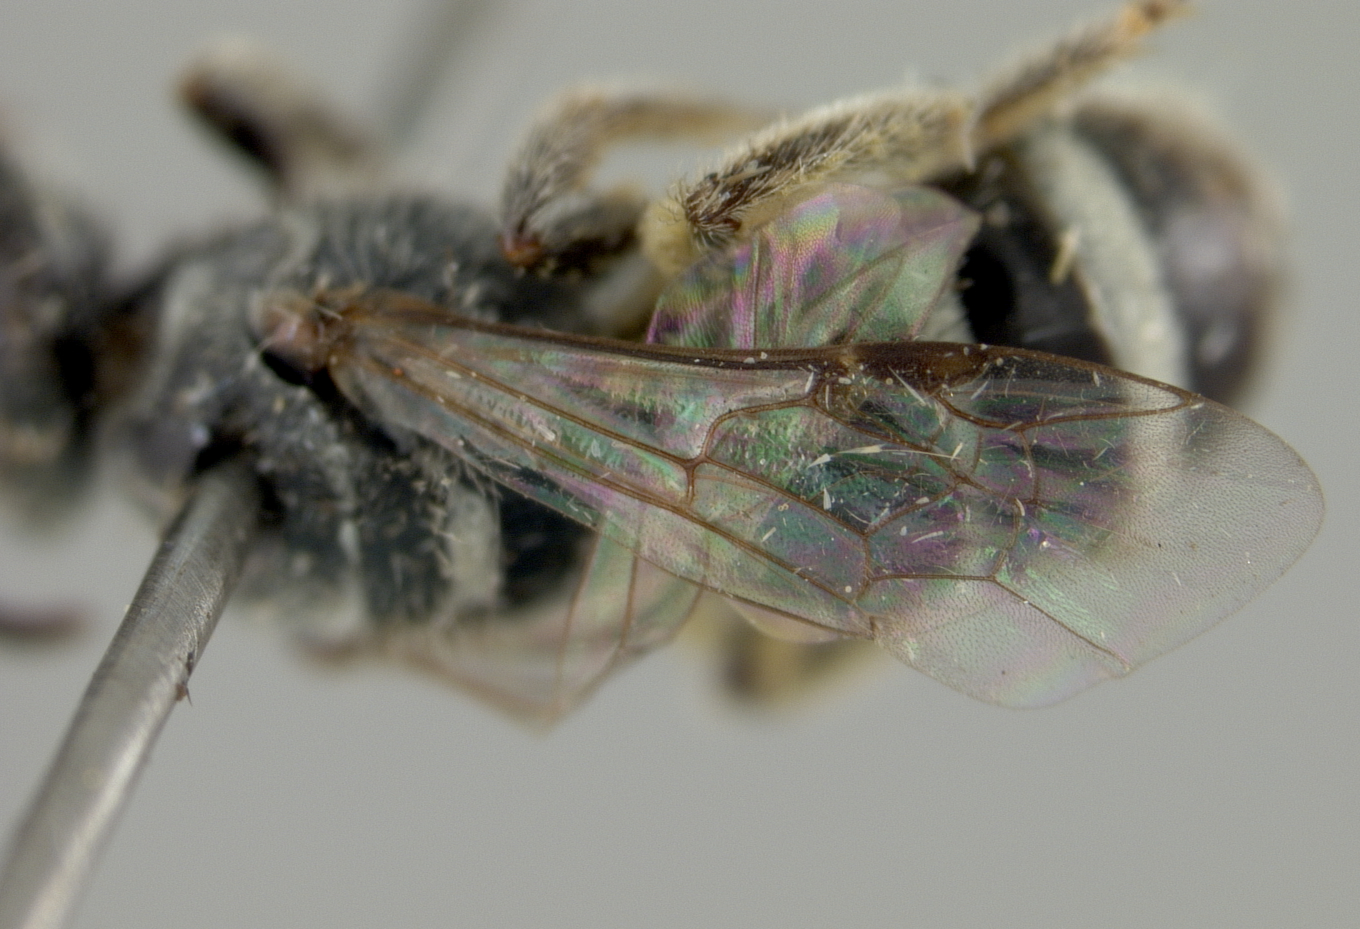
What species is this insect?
Pachyhalictus karunaratnei
